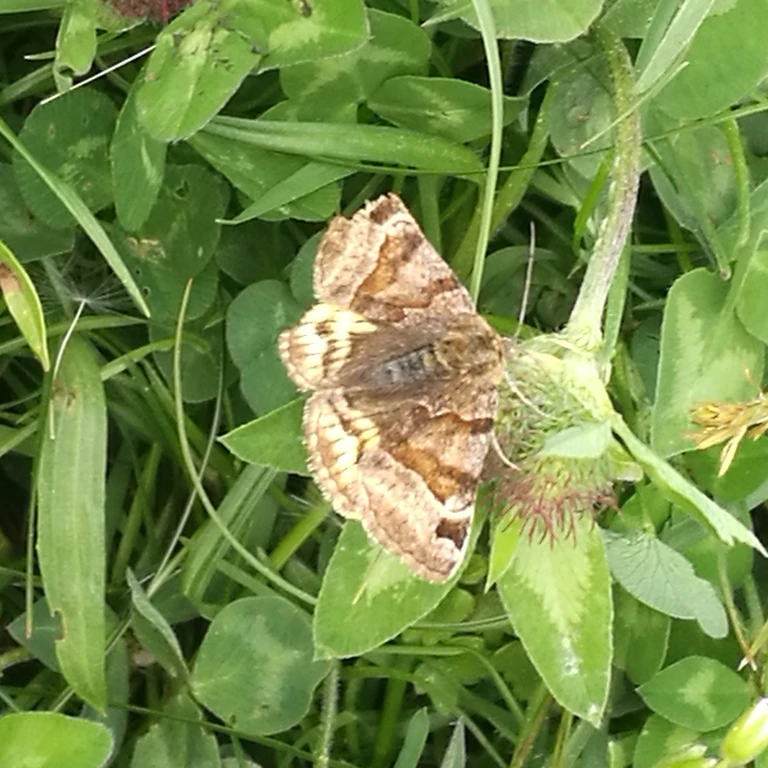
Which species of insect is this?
Euclidia glyphica
